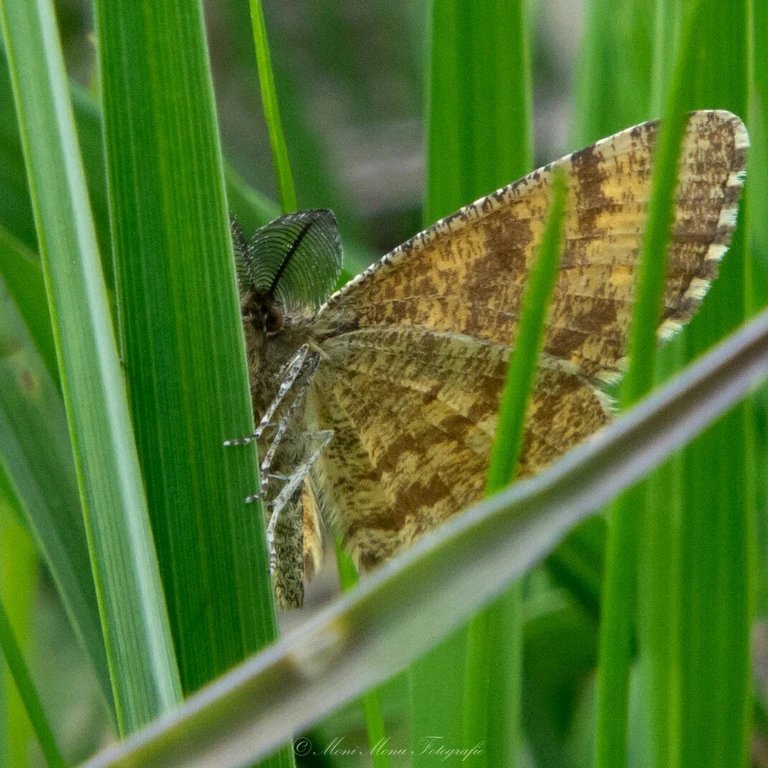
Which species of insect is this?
Ematurga atomaria
